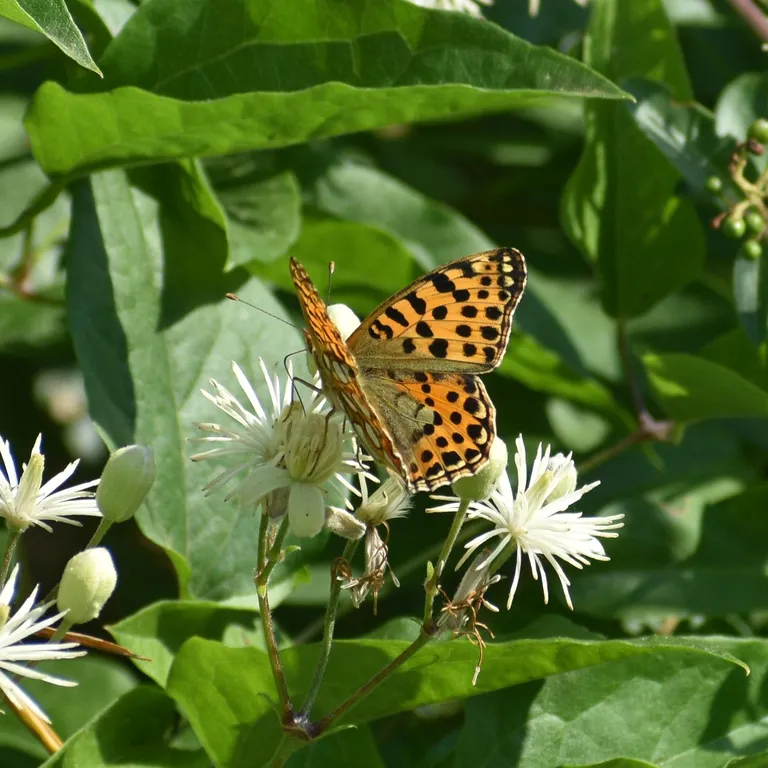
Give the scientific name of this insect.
Issoria lathonia
